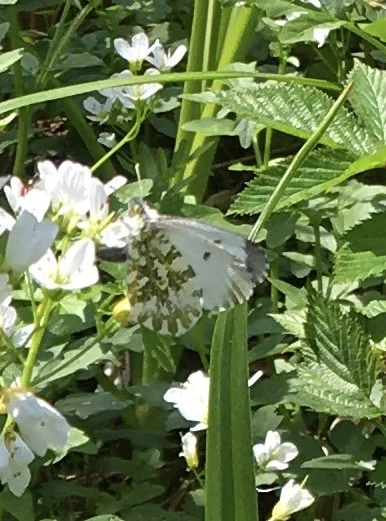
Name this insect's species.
Anthocharis cardamines
